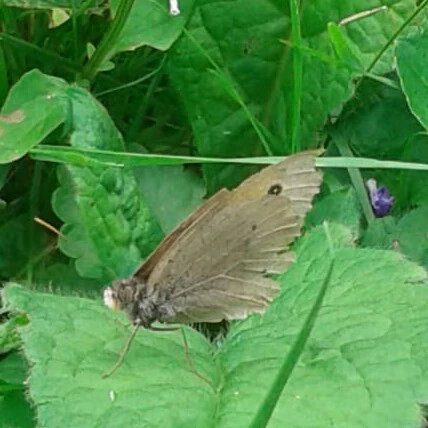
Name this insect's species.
Maniola jurtina
